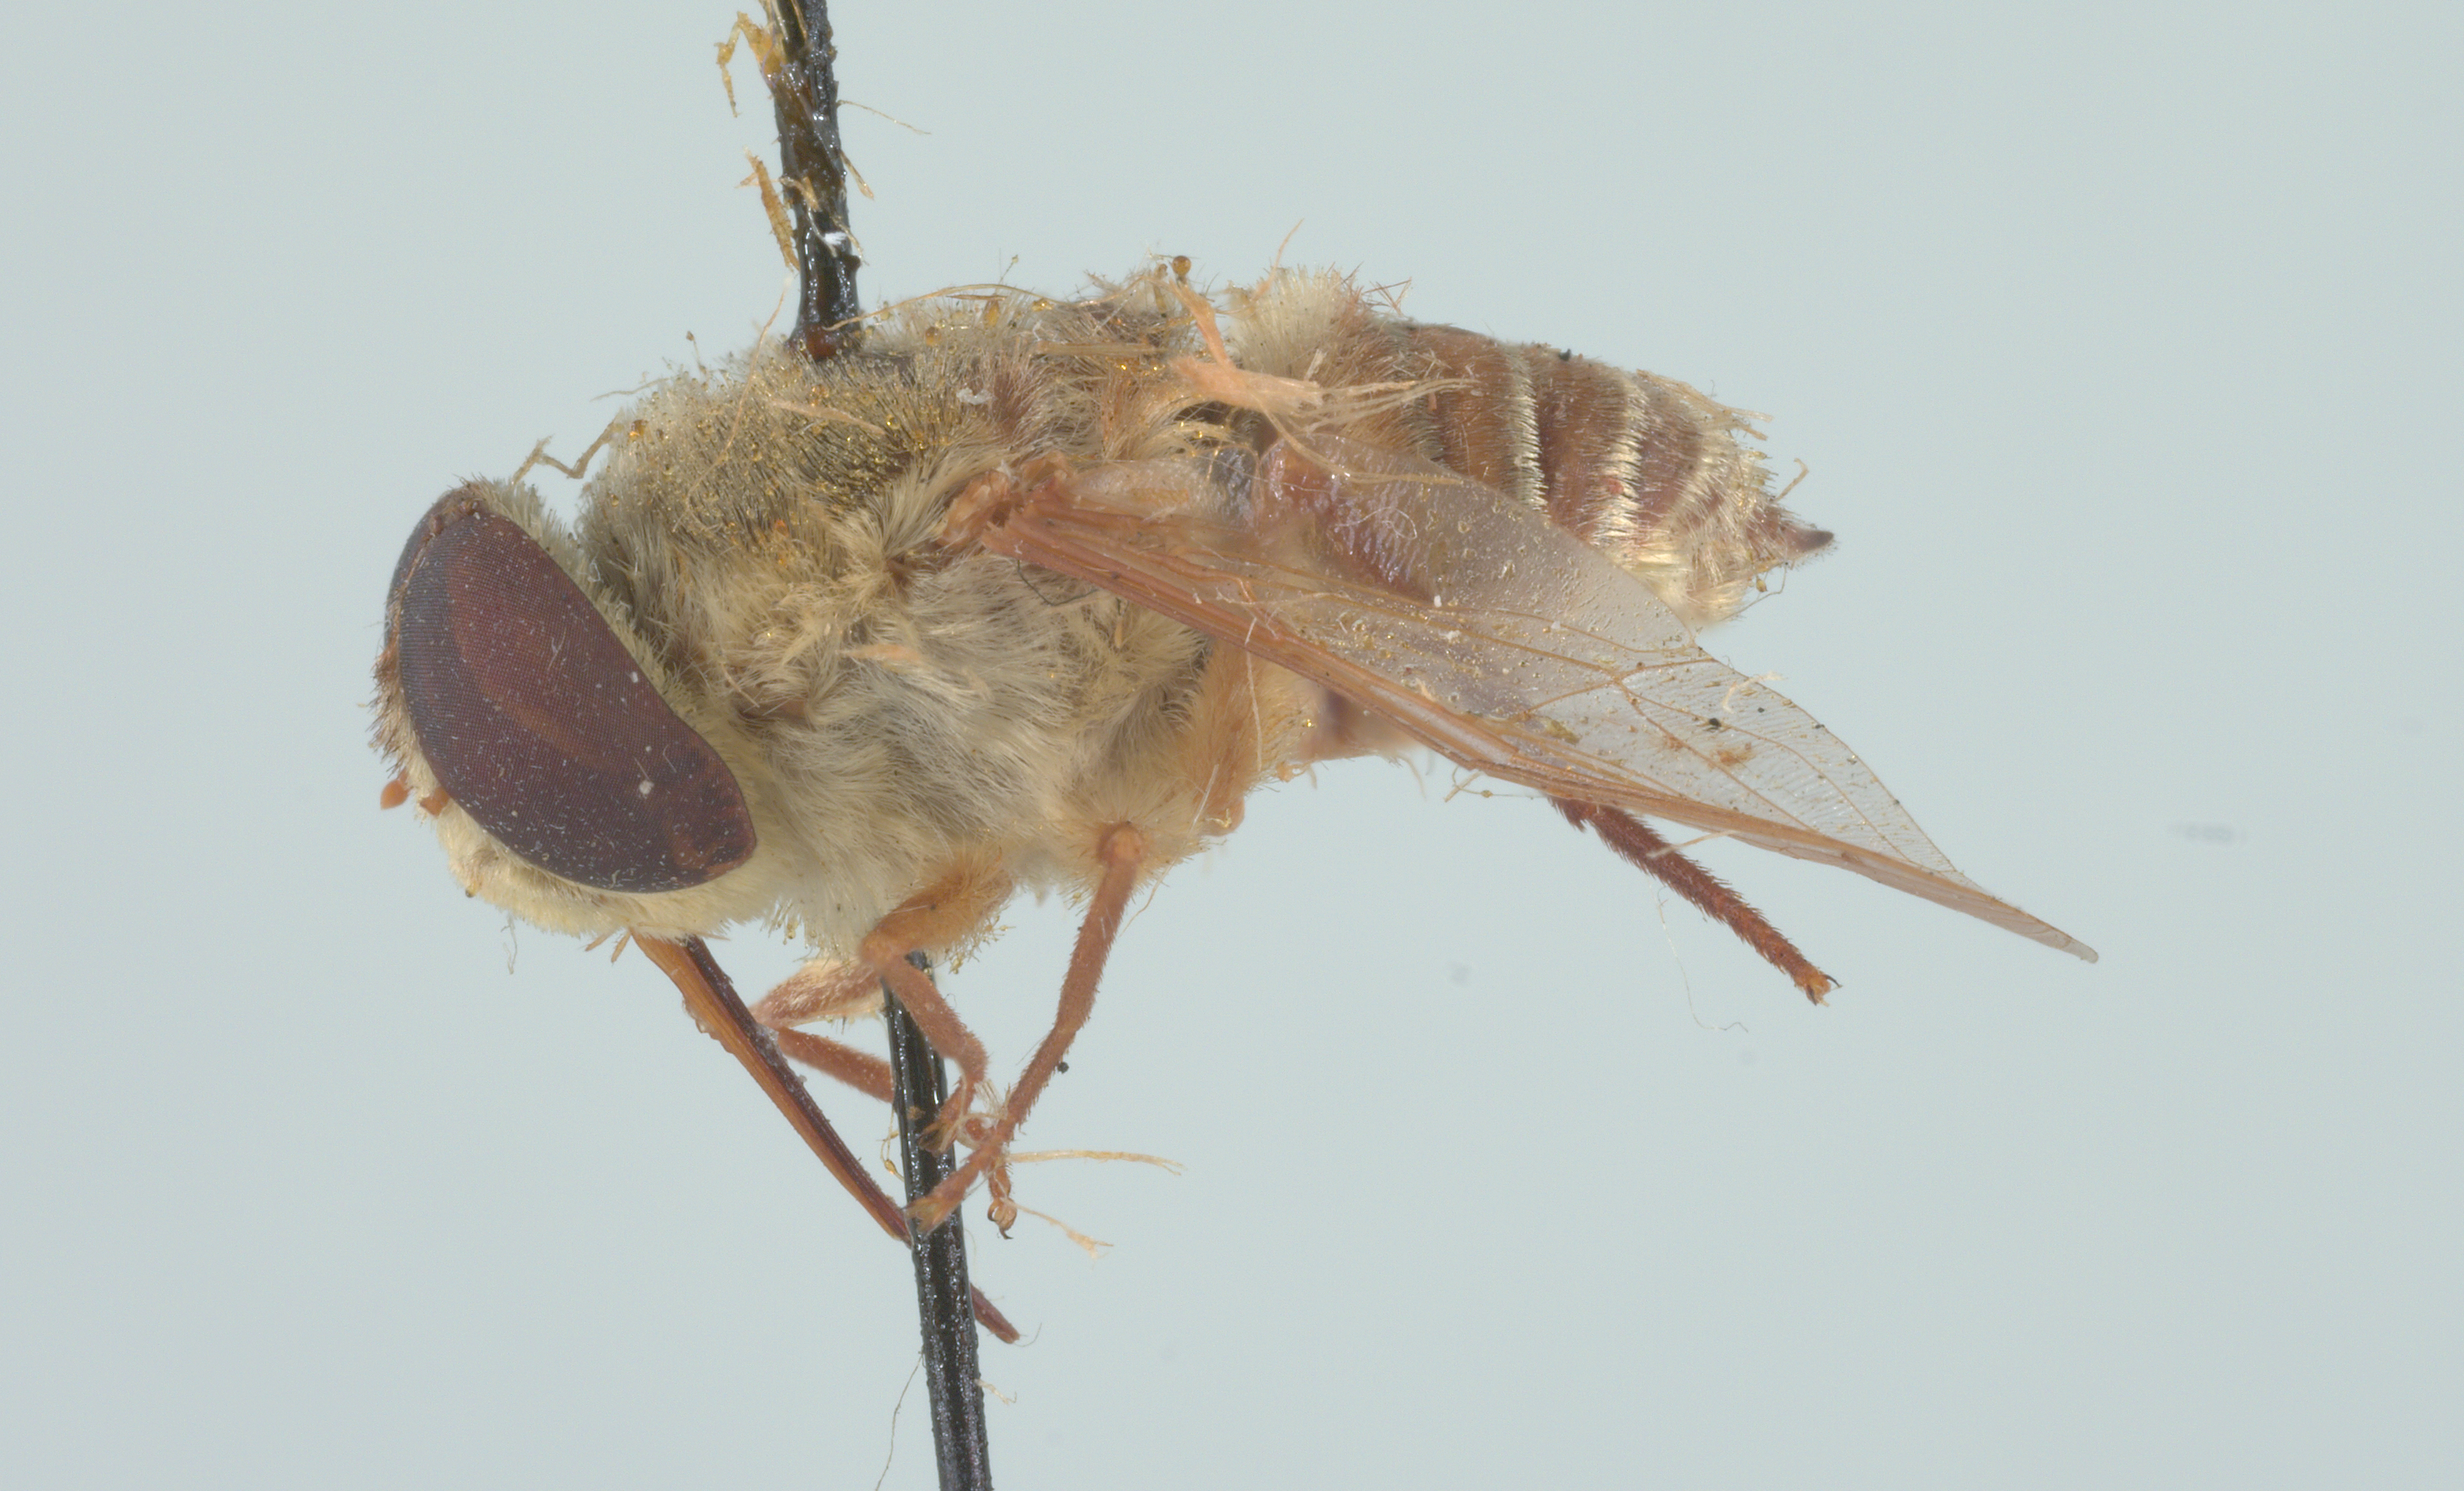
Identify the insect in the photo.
Neorhynchocephalus volaticus
